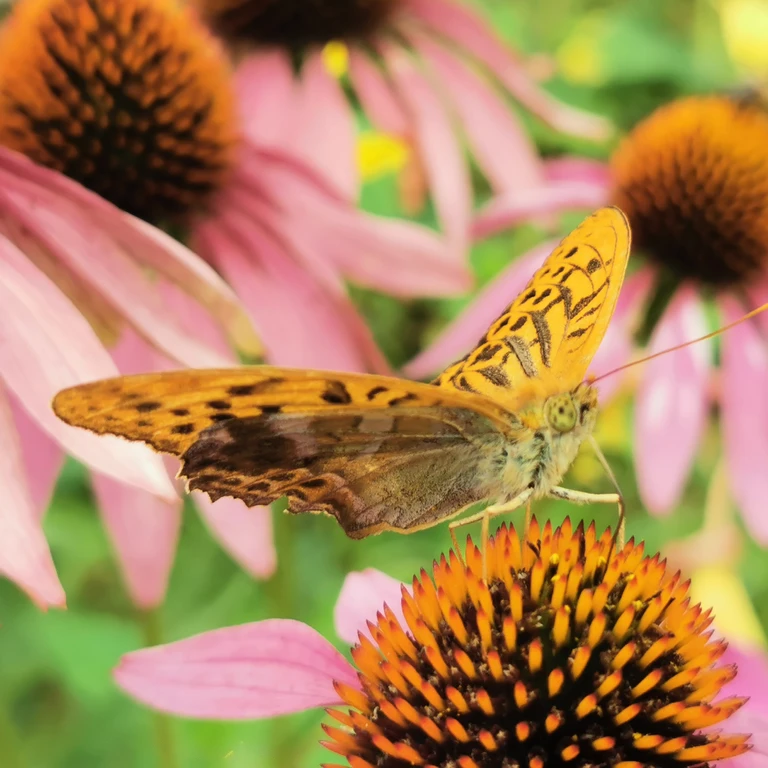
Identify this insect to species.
Argynnis paphia
